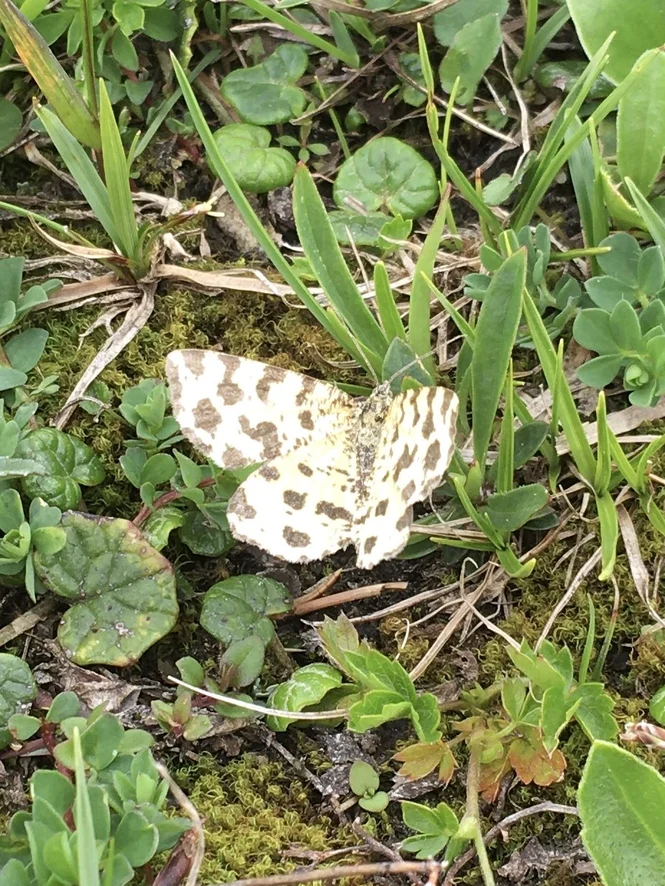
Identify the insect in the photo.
Pseudopanthera macularia
